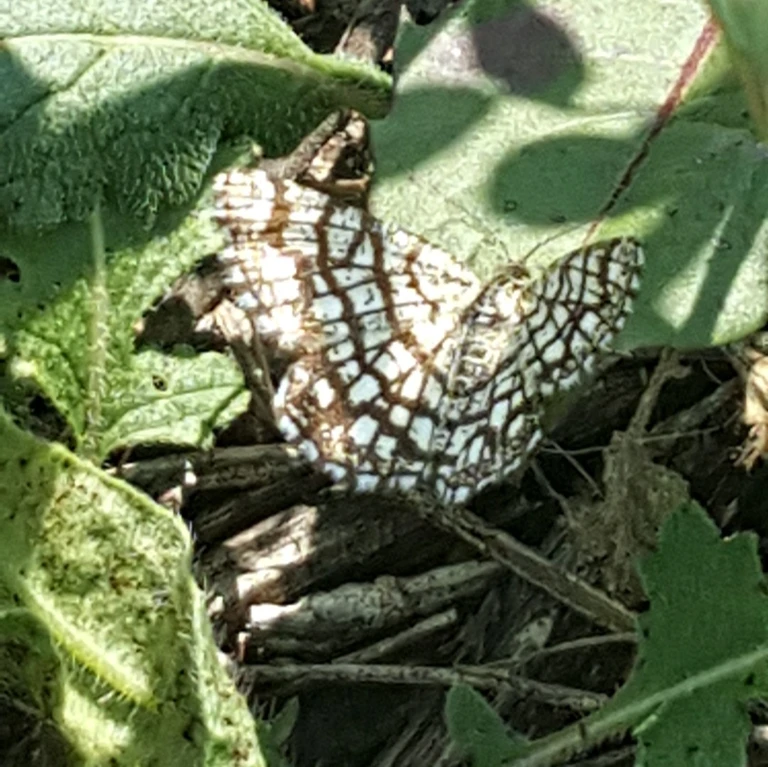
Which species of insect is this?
Chiasmia clathrata
